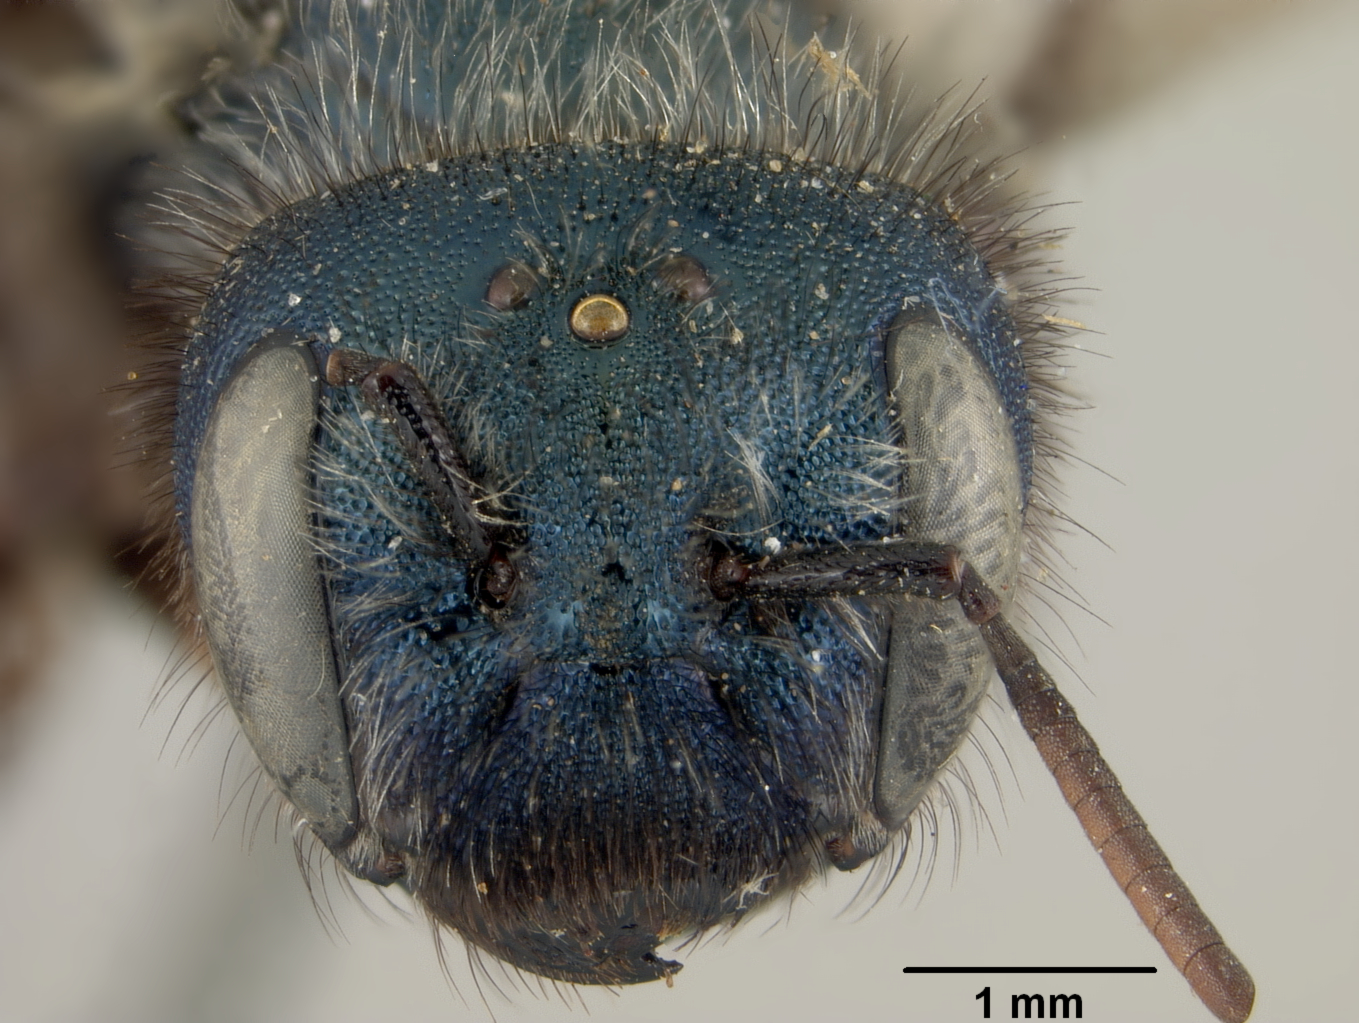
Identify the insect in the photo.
Osmia sculleni
